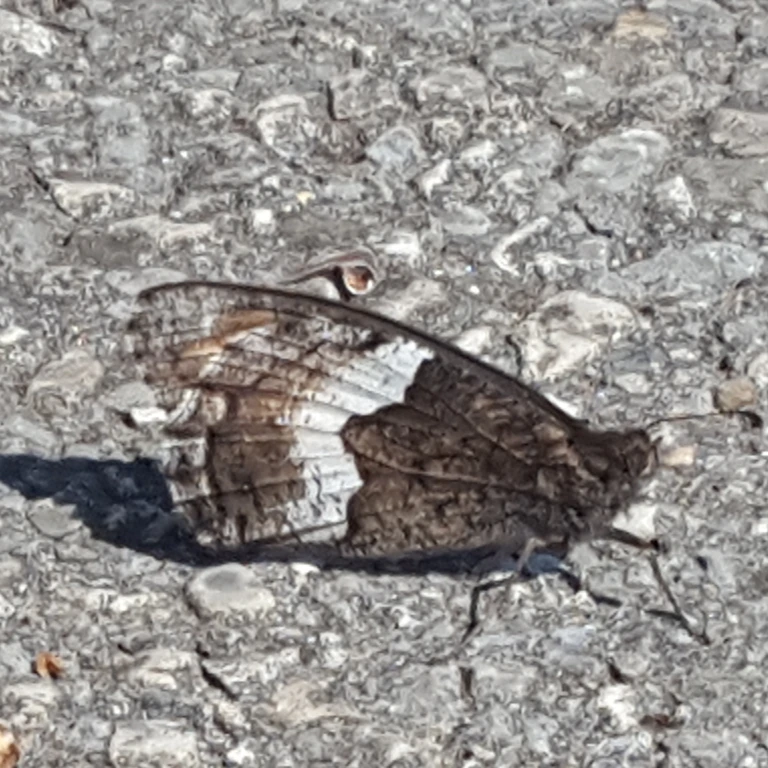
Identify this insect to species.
Hipparchia alcyone
